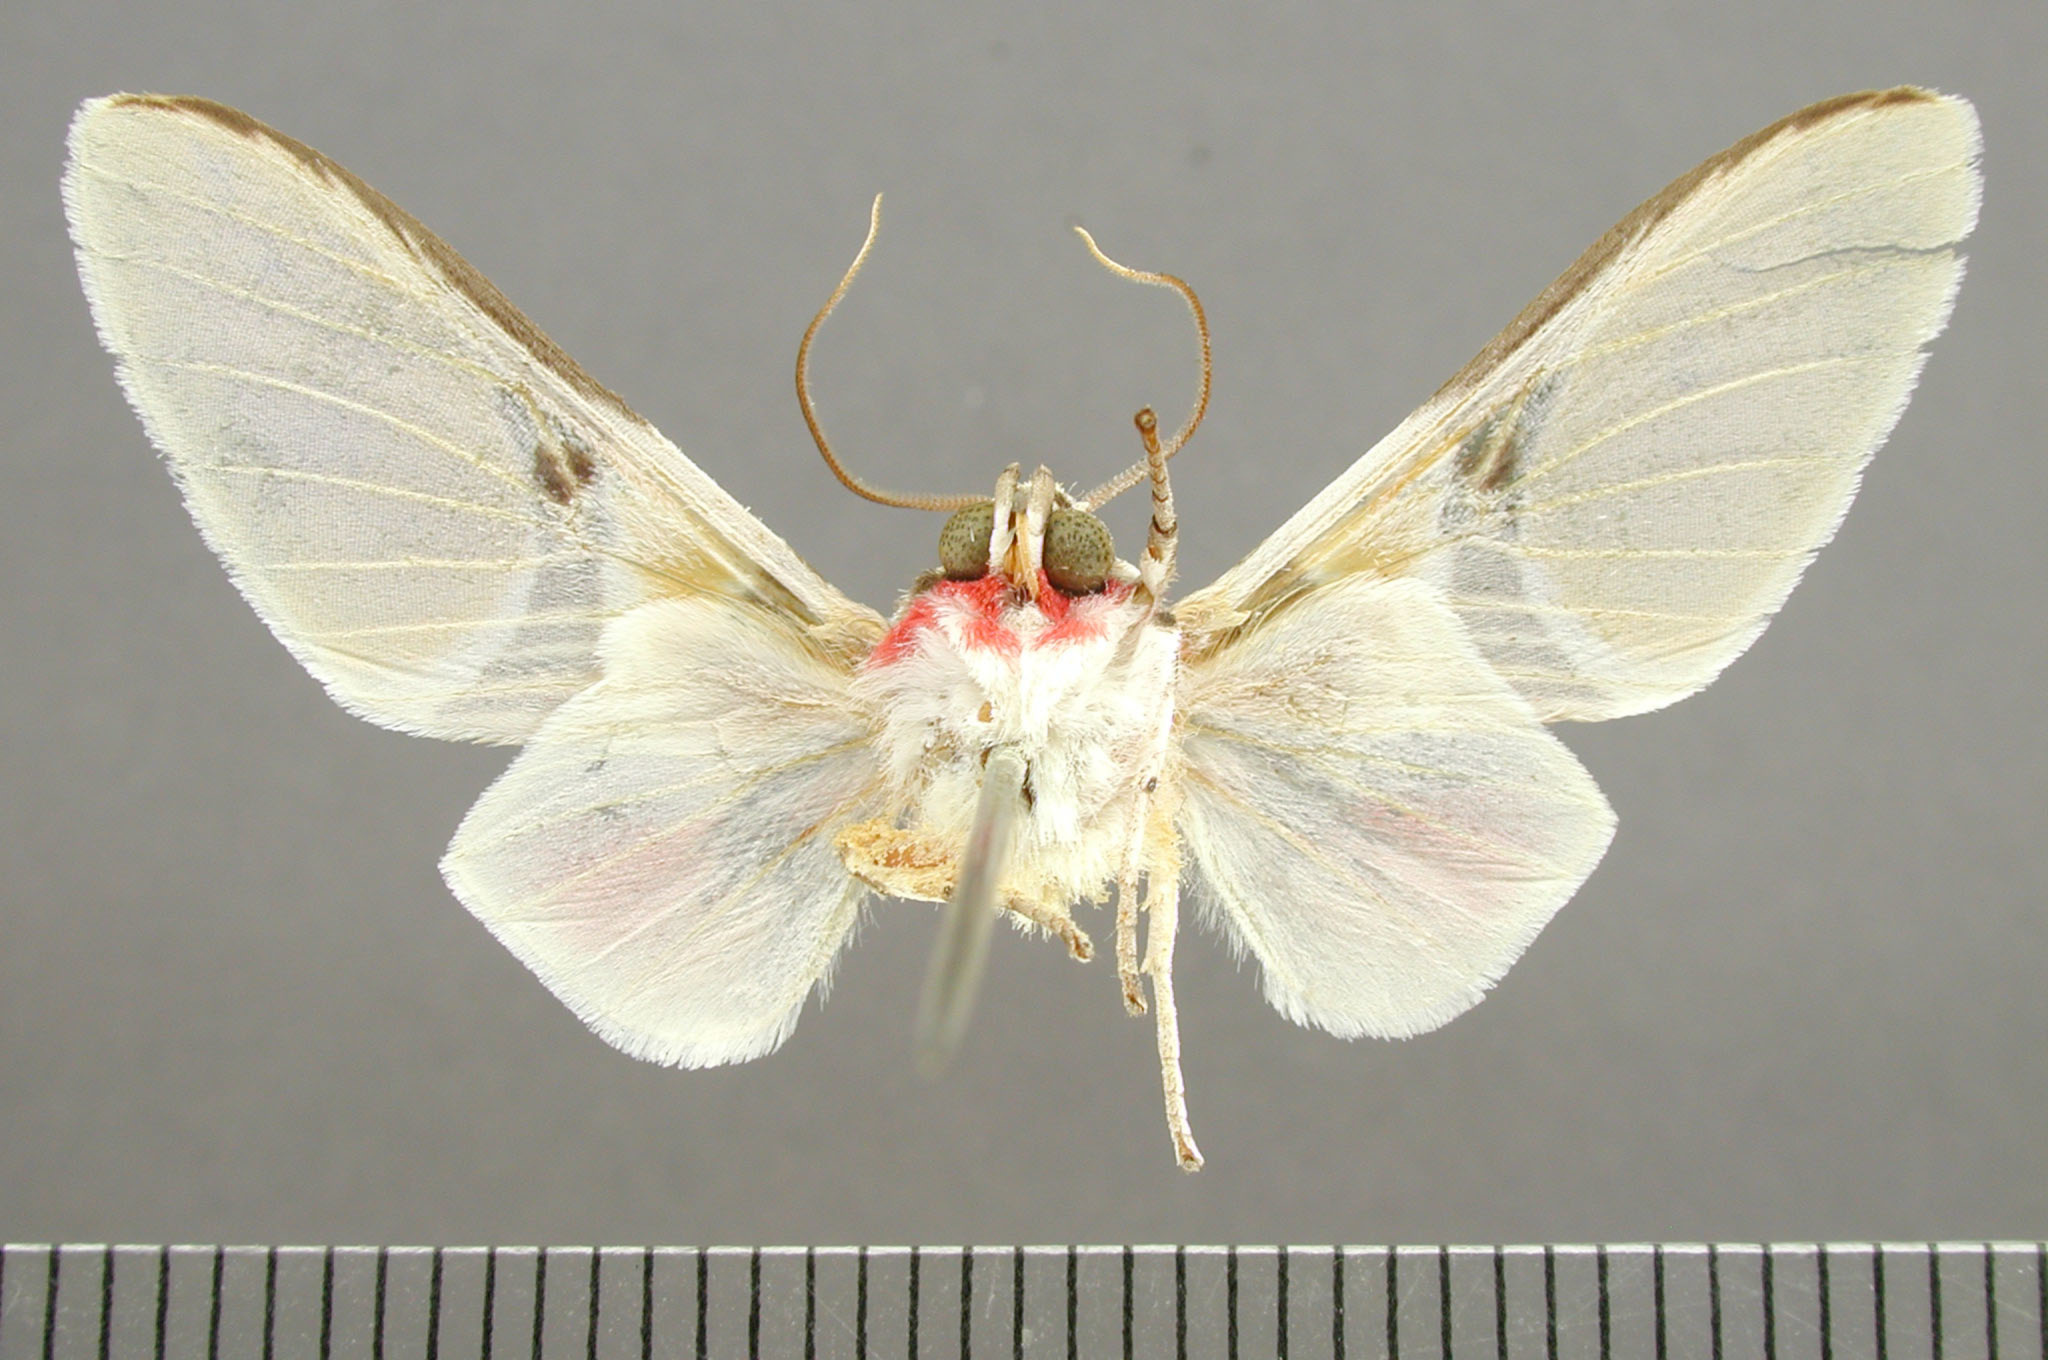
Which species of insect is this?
Automolis herois (also Idalus herois)
